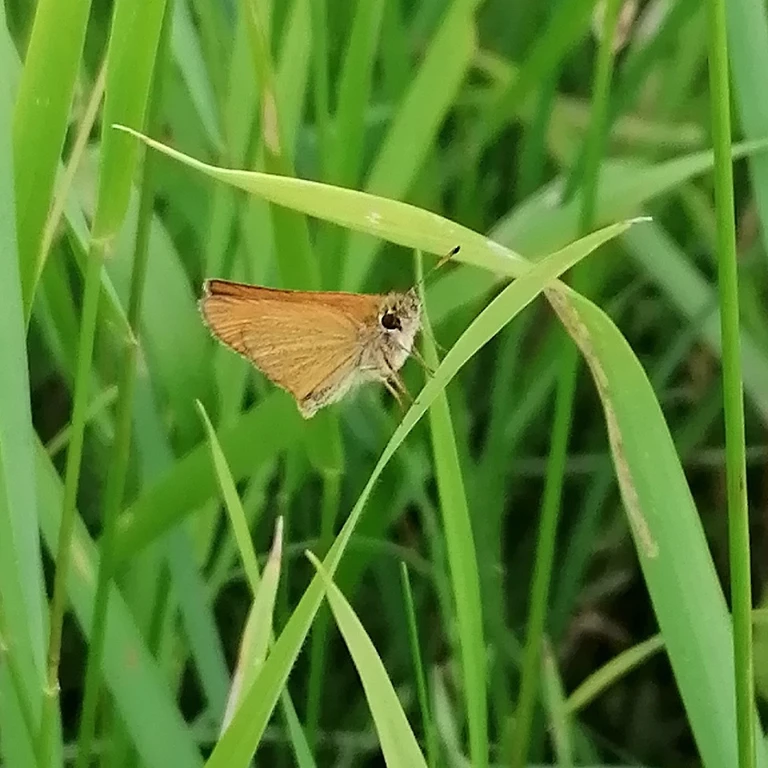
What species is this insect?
Thymelicus lineola
